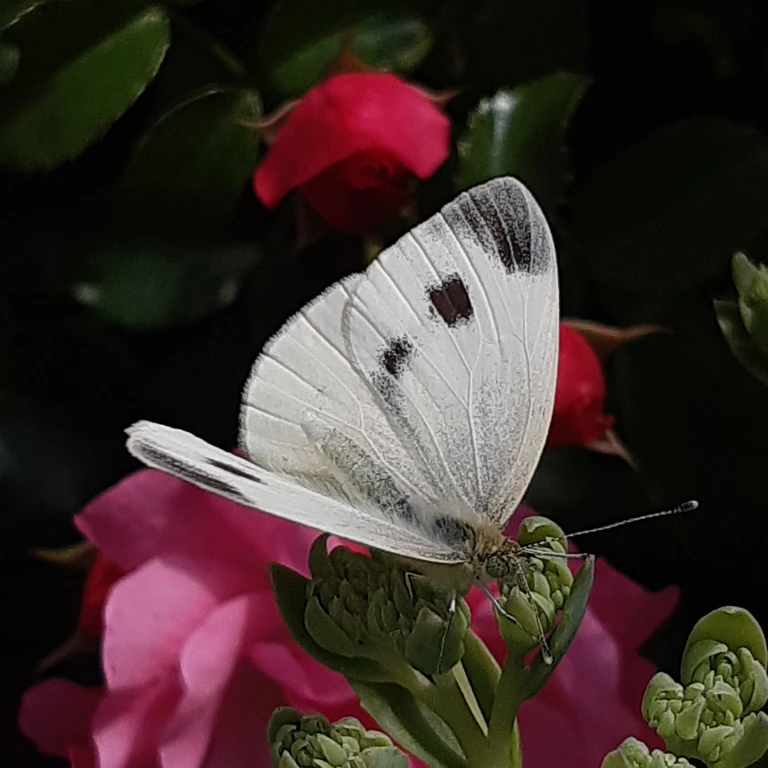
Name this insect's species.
Pieris mannii
